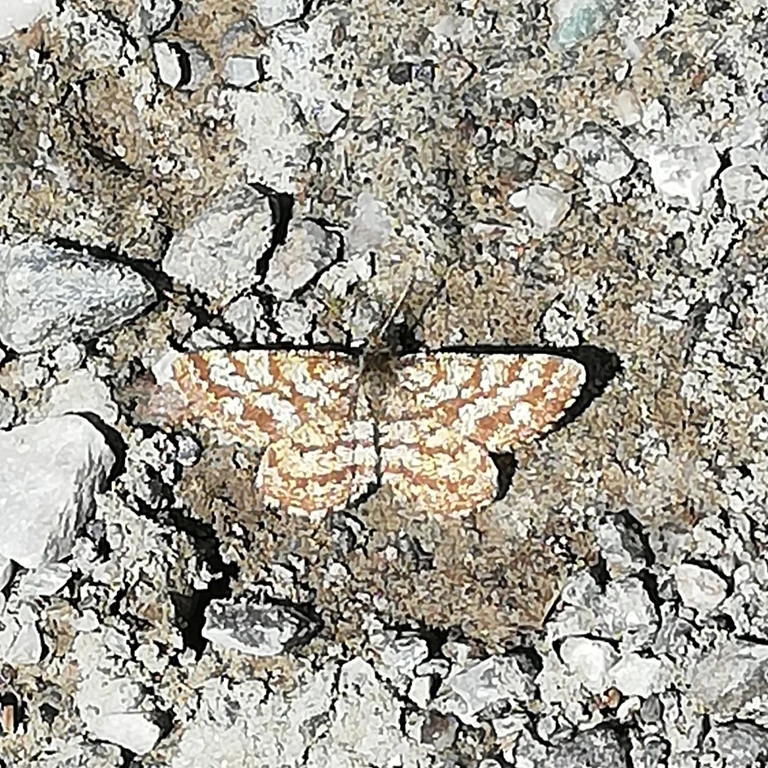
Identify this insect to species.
Ematurga atomaria
